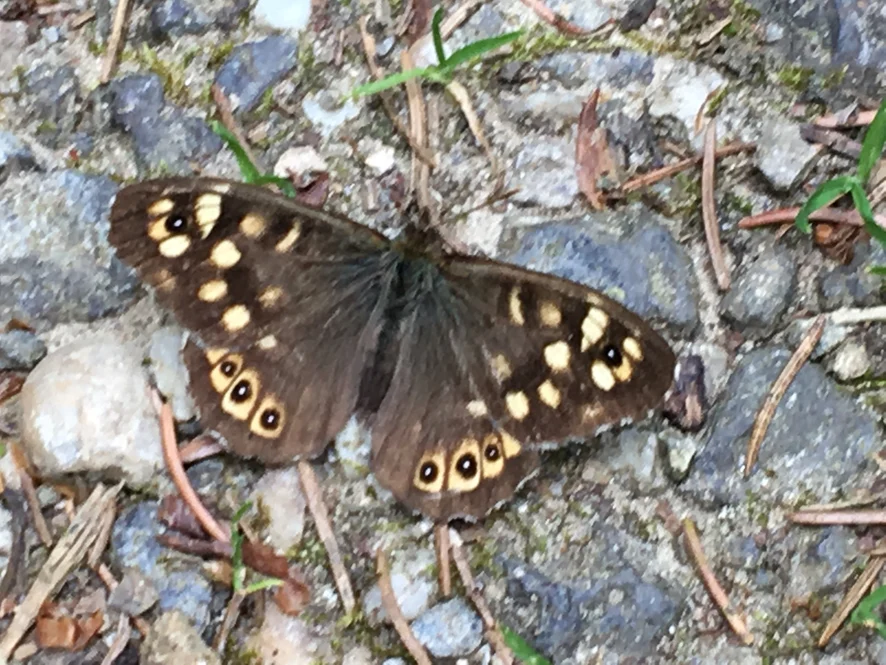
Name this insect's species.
Pararge aegeria
